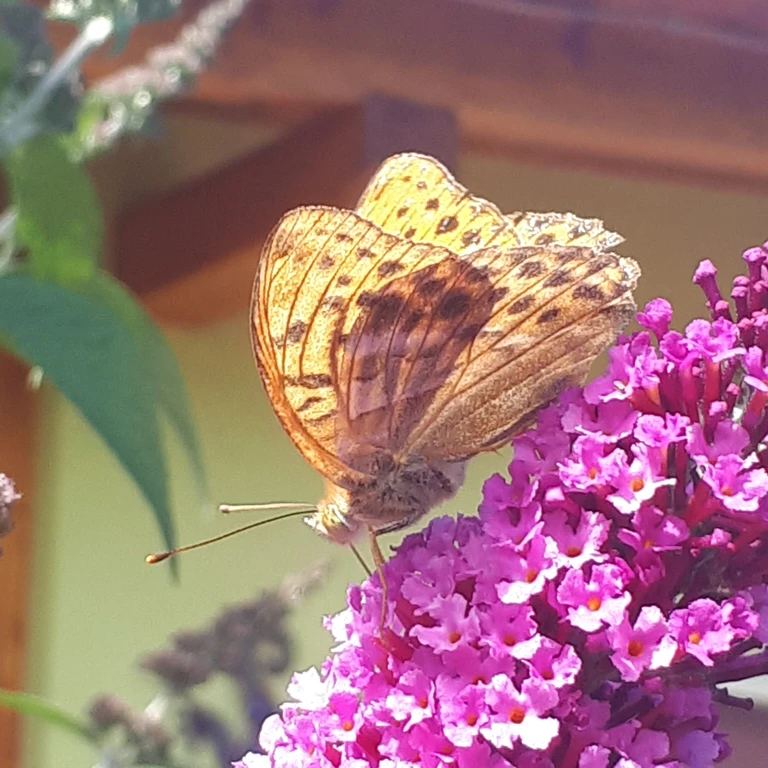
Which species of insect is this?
Argynnis paphia
